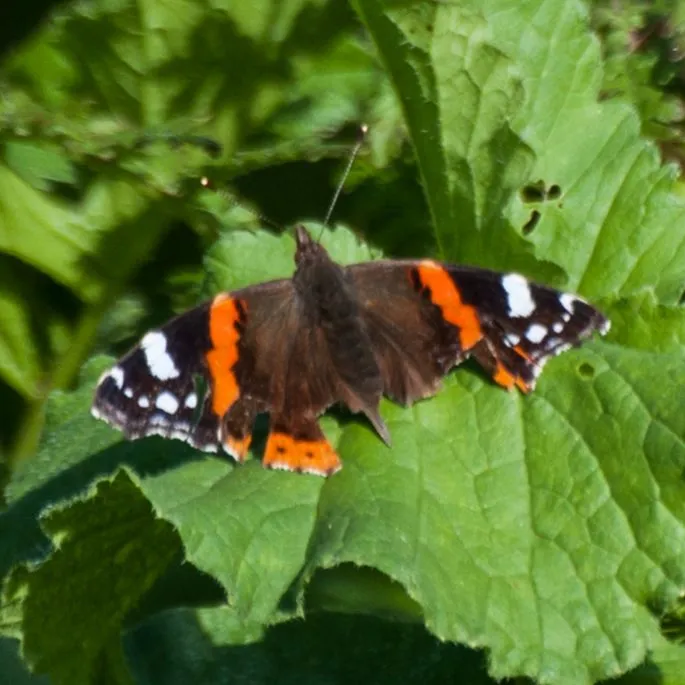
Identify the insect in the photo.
Vanessa atalanta
